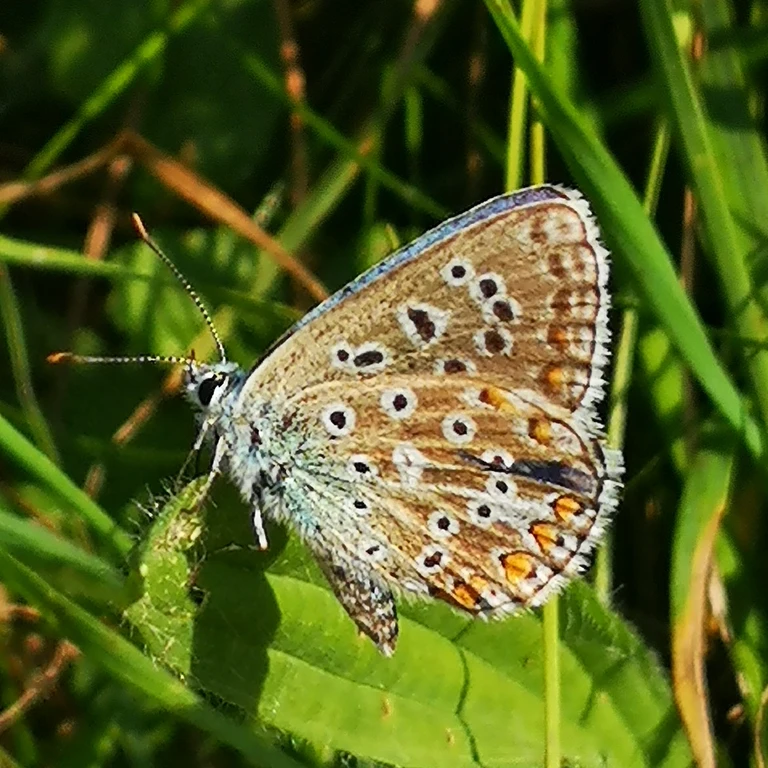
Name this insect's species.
Lysandra bellargus
